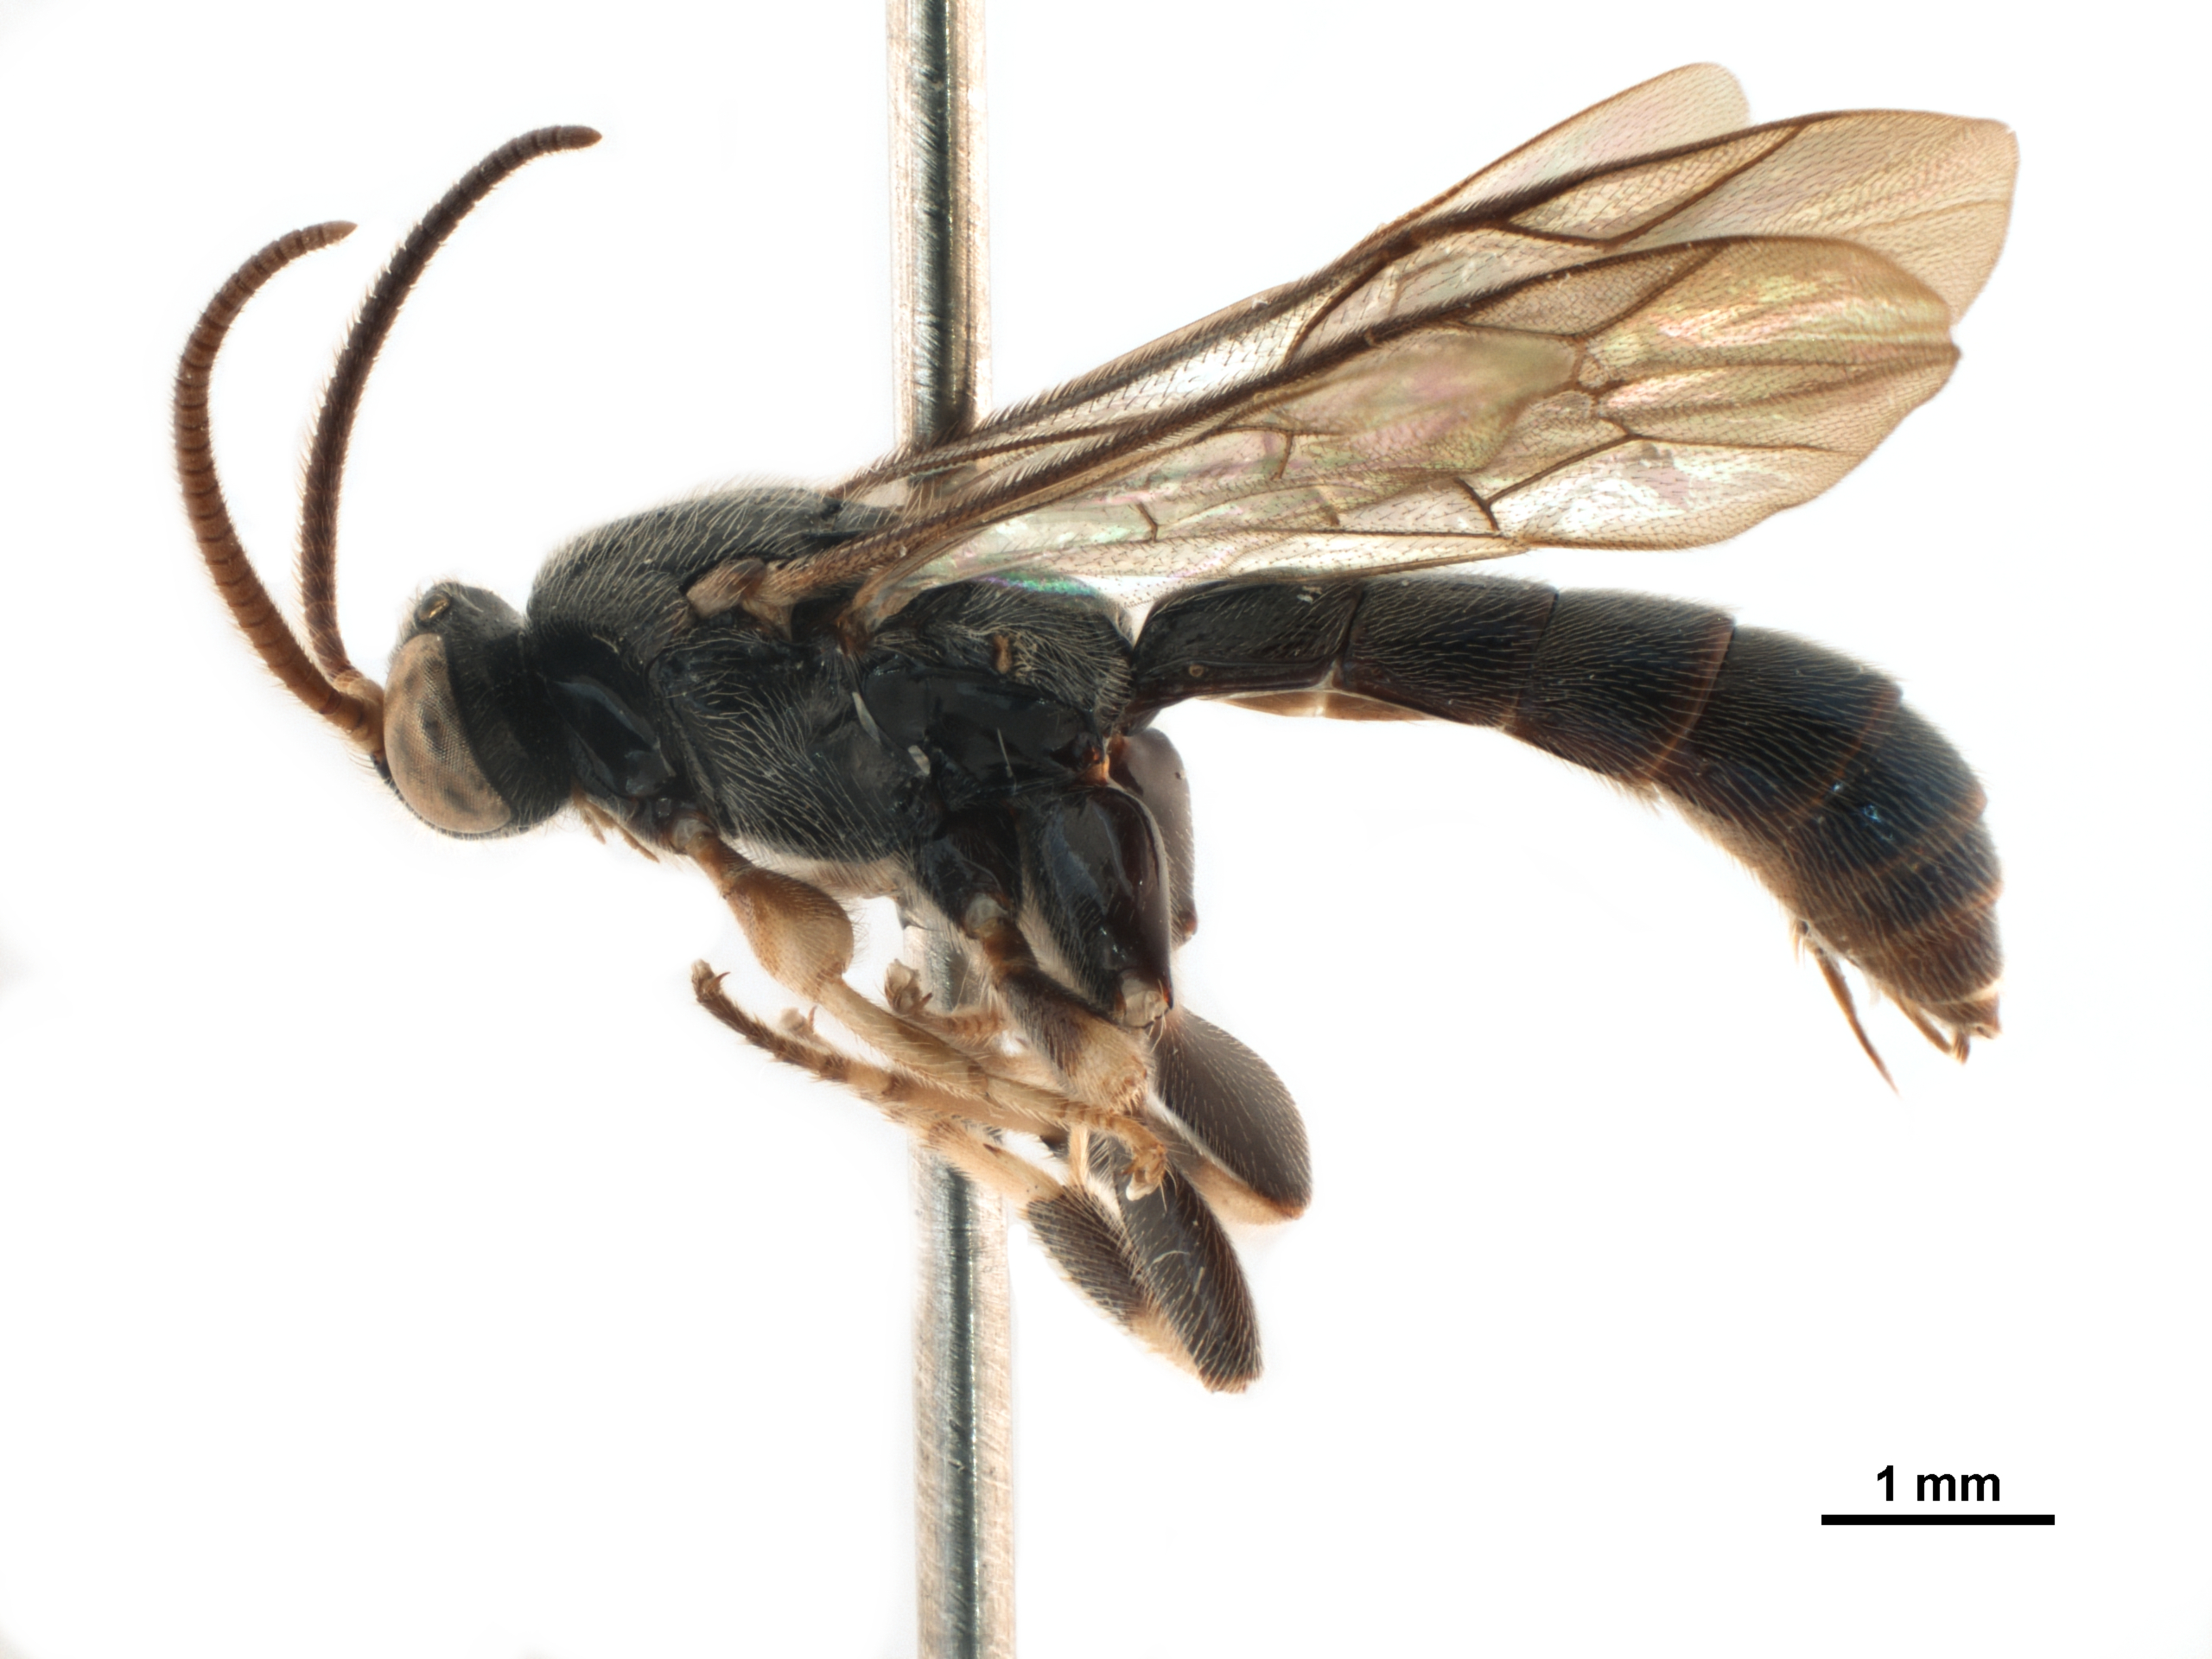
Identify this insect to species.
Leurus caeruliventris
